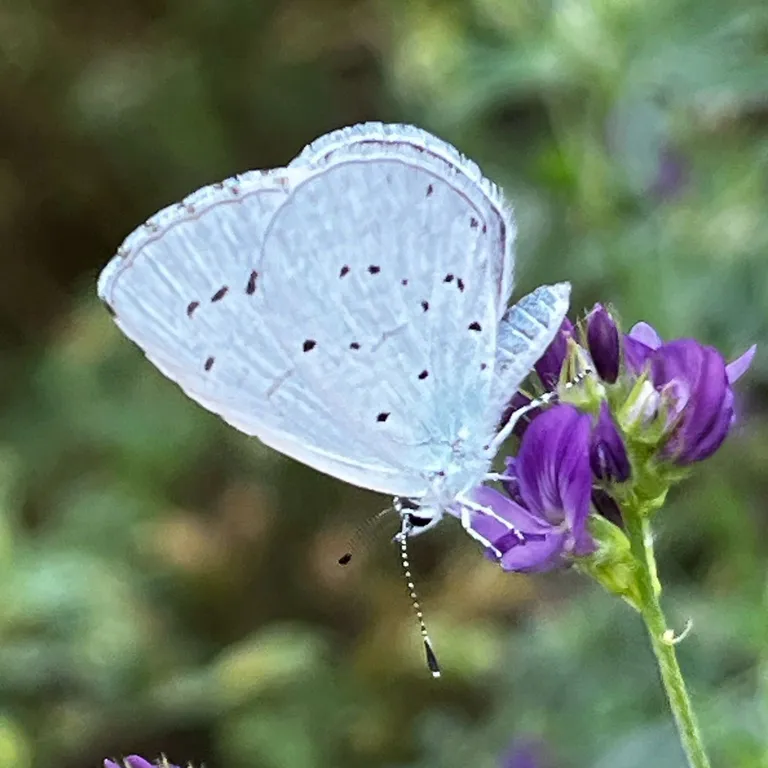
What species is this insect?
Celastrina argiolus
